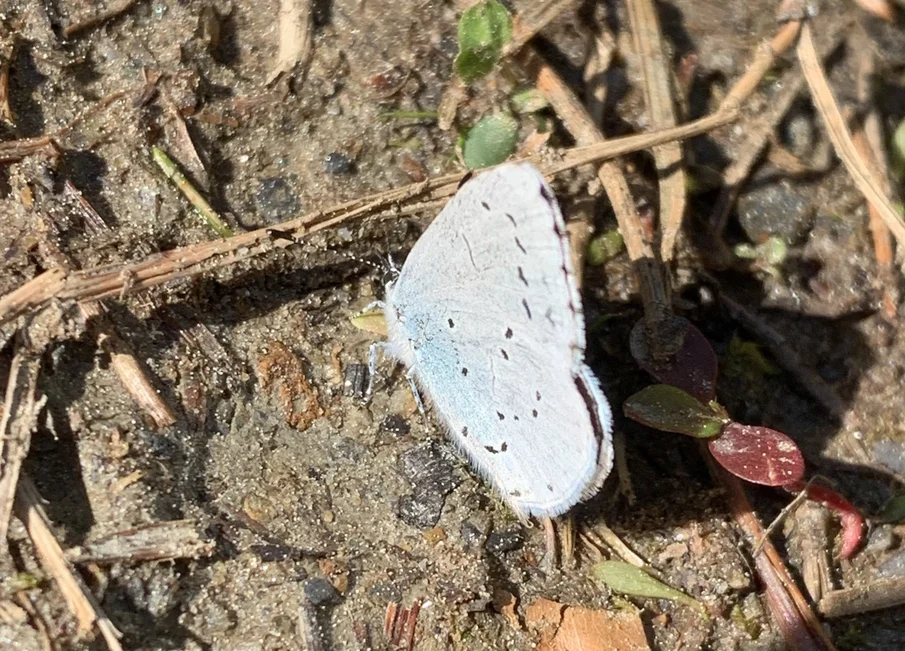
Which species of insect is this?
Celastrina argiolus
